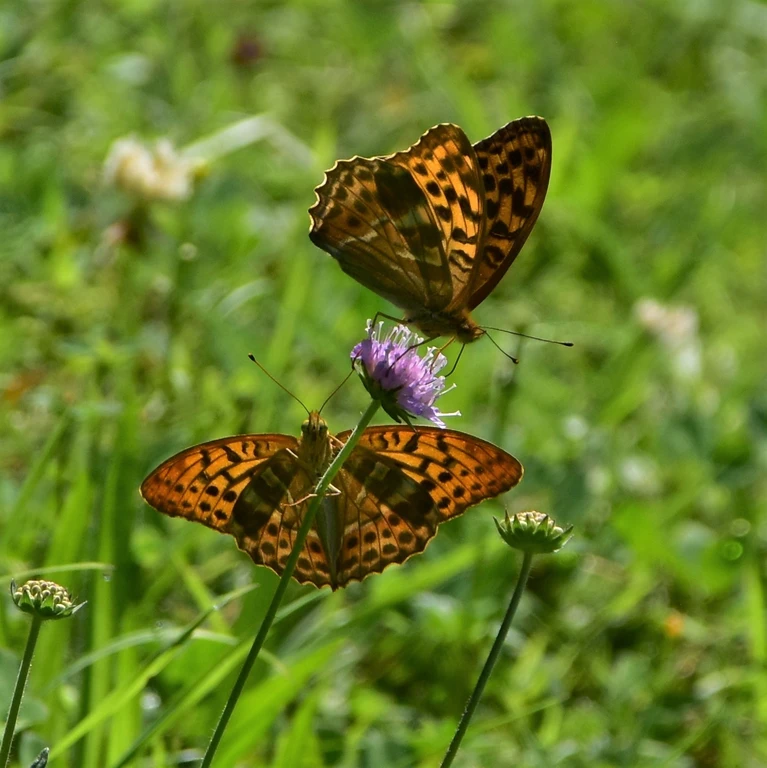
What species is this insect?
Argynnis paphia
